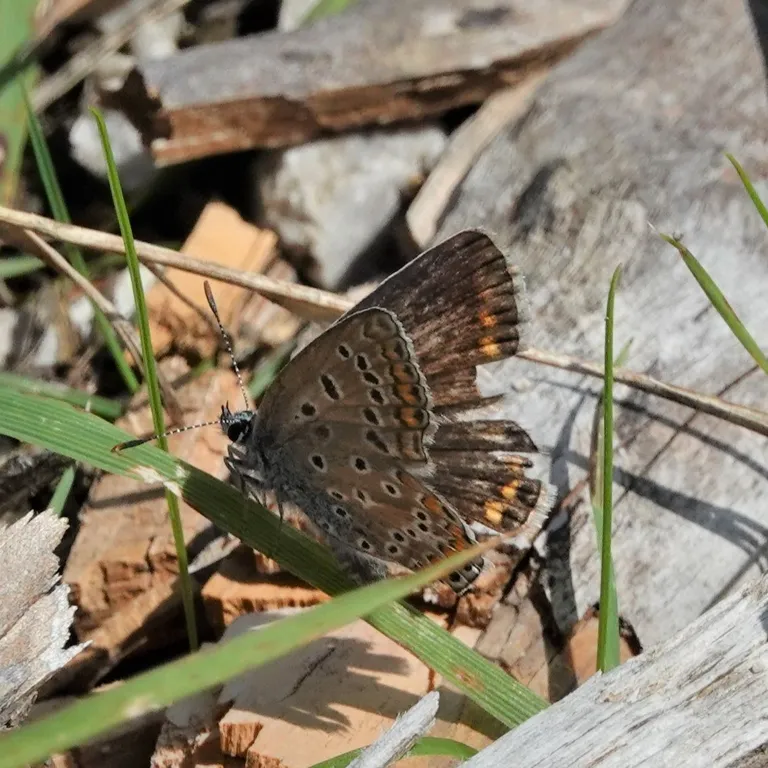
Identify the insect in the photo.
Polyommatus icarus
